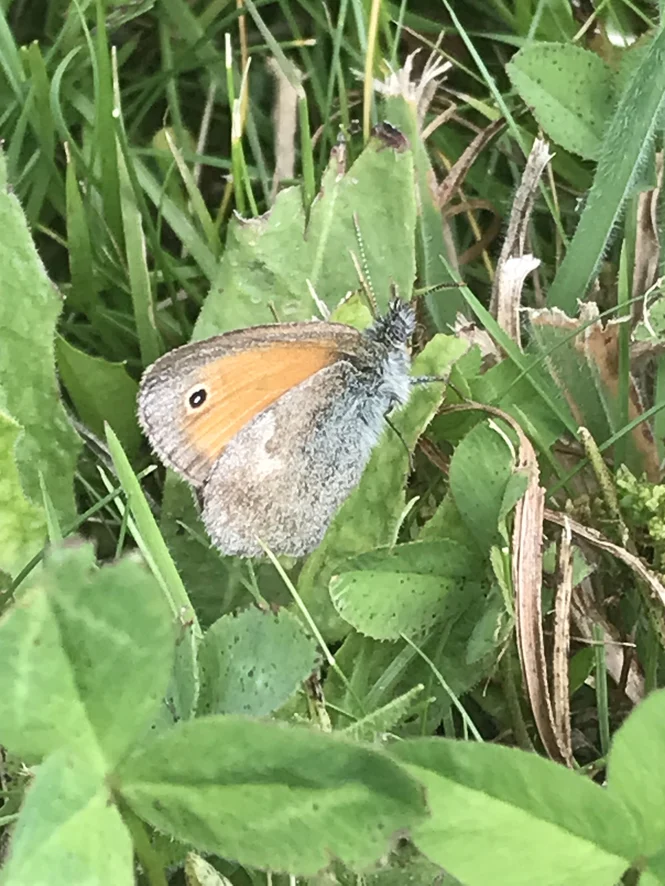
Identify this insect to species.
Coenonympha pamphilus
